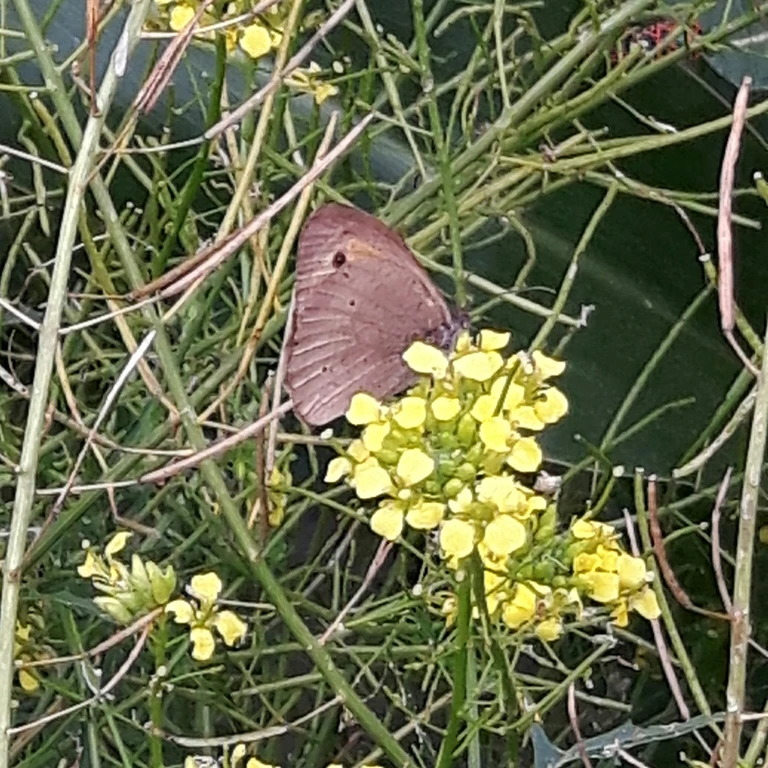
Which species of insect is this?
Maniola jurtina
